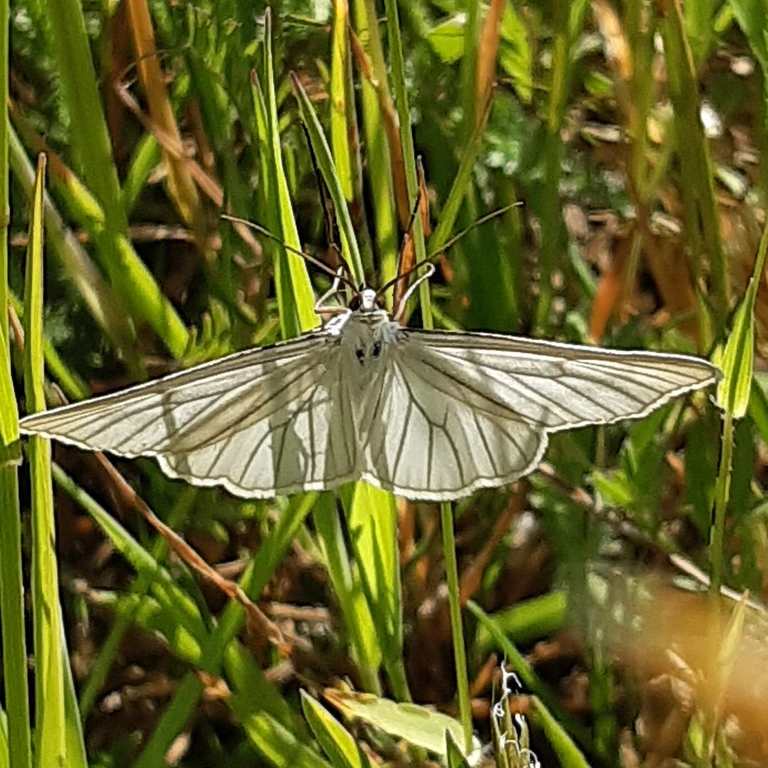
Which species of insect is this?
Siona lineata
